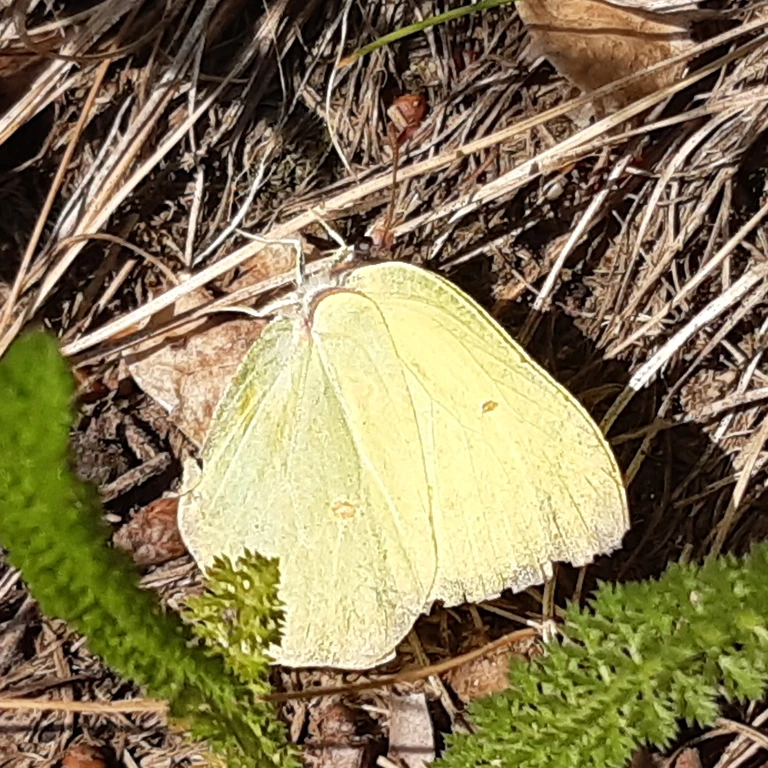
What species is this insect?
Gonepteryx rhamni
